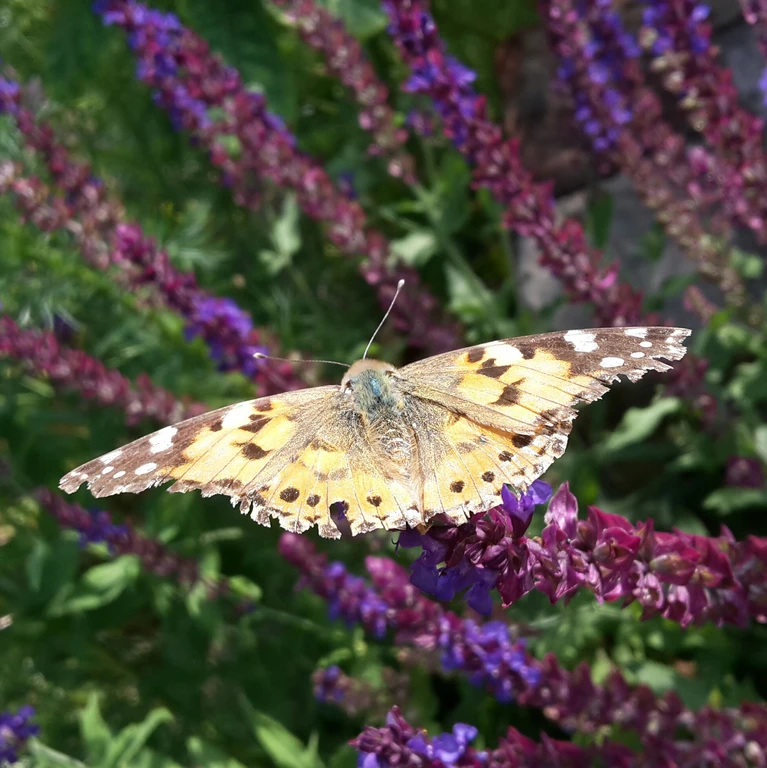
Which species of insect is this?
Vanessa cardui
